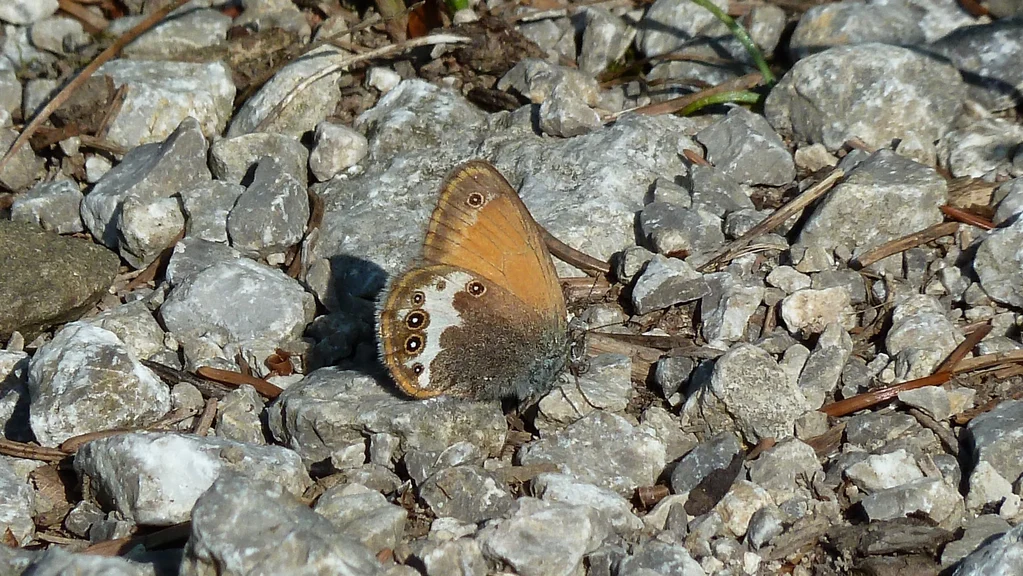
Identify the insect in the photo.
Coenonympha arcania
